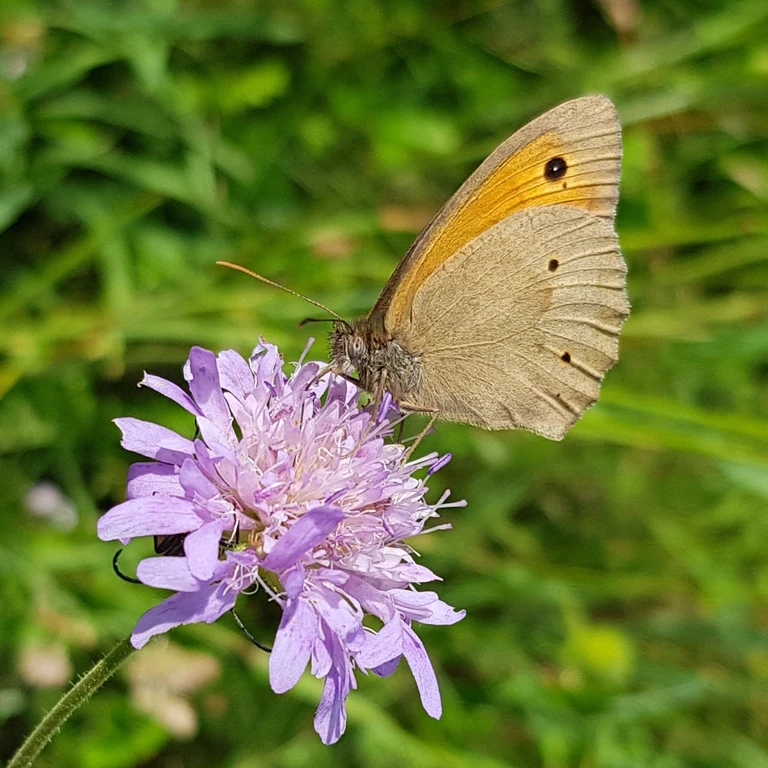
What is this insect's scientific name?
Maniola jurtina
